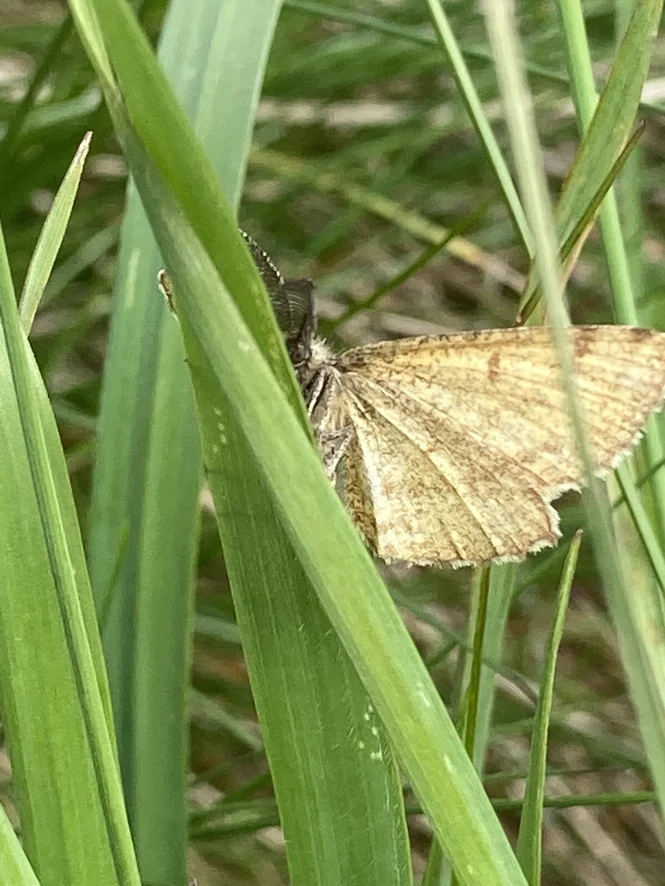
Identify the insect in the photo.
Ematurga atomaria
